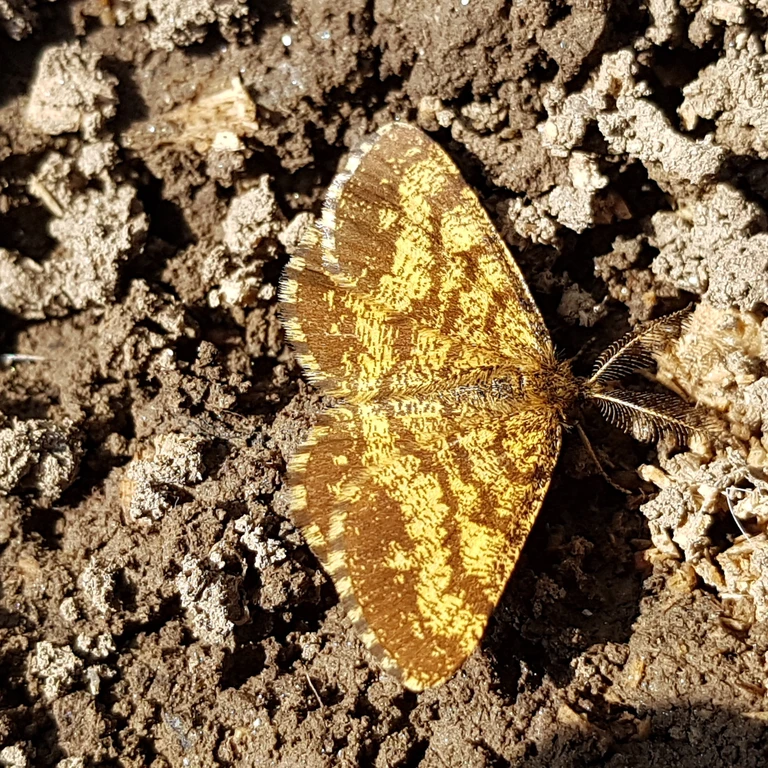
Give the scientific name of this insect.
Ematurga atomaria
